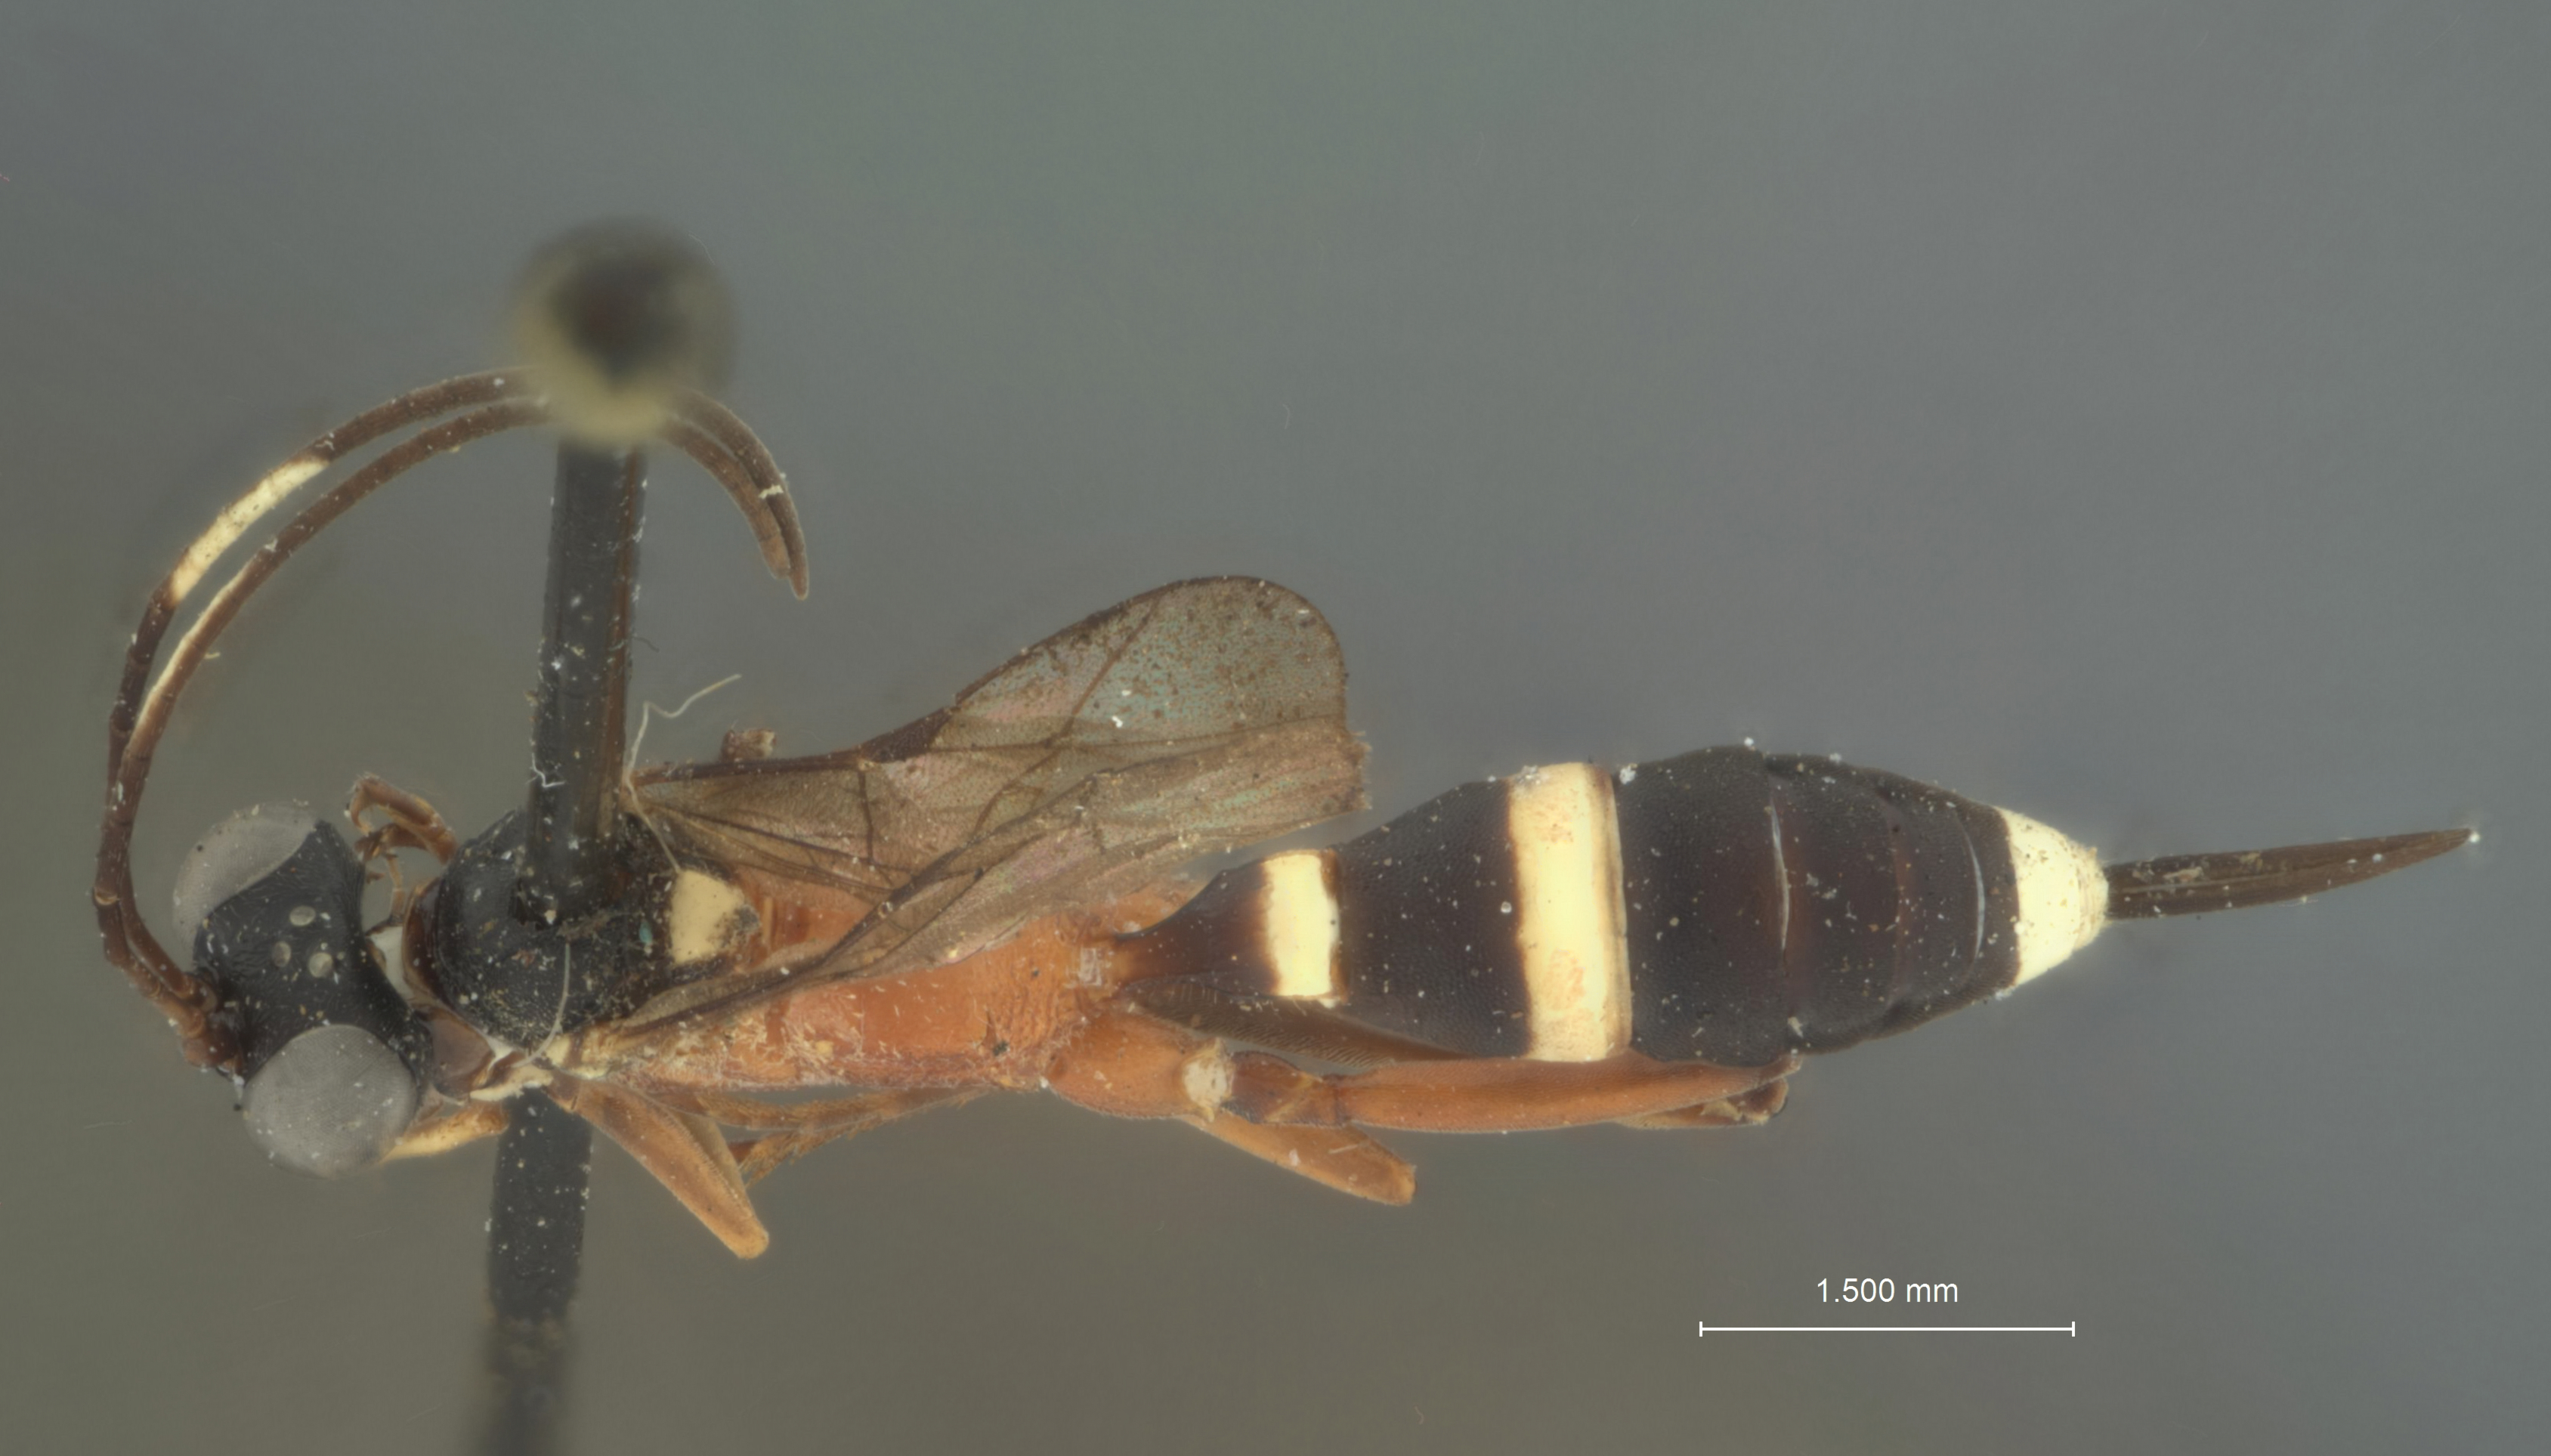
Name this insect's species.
Agrothereutes nigritarsis
